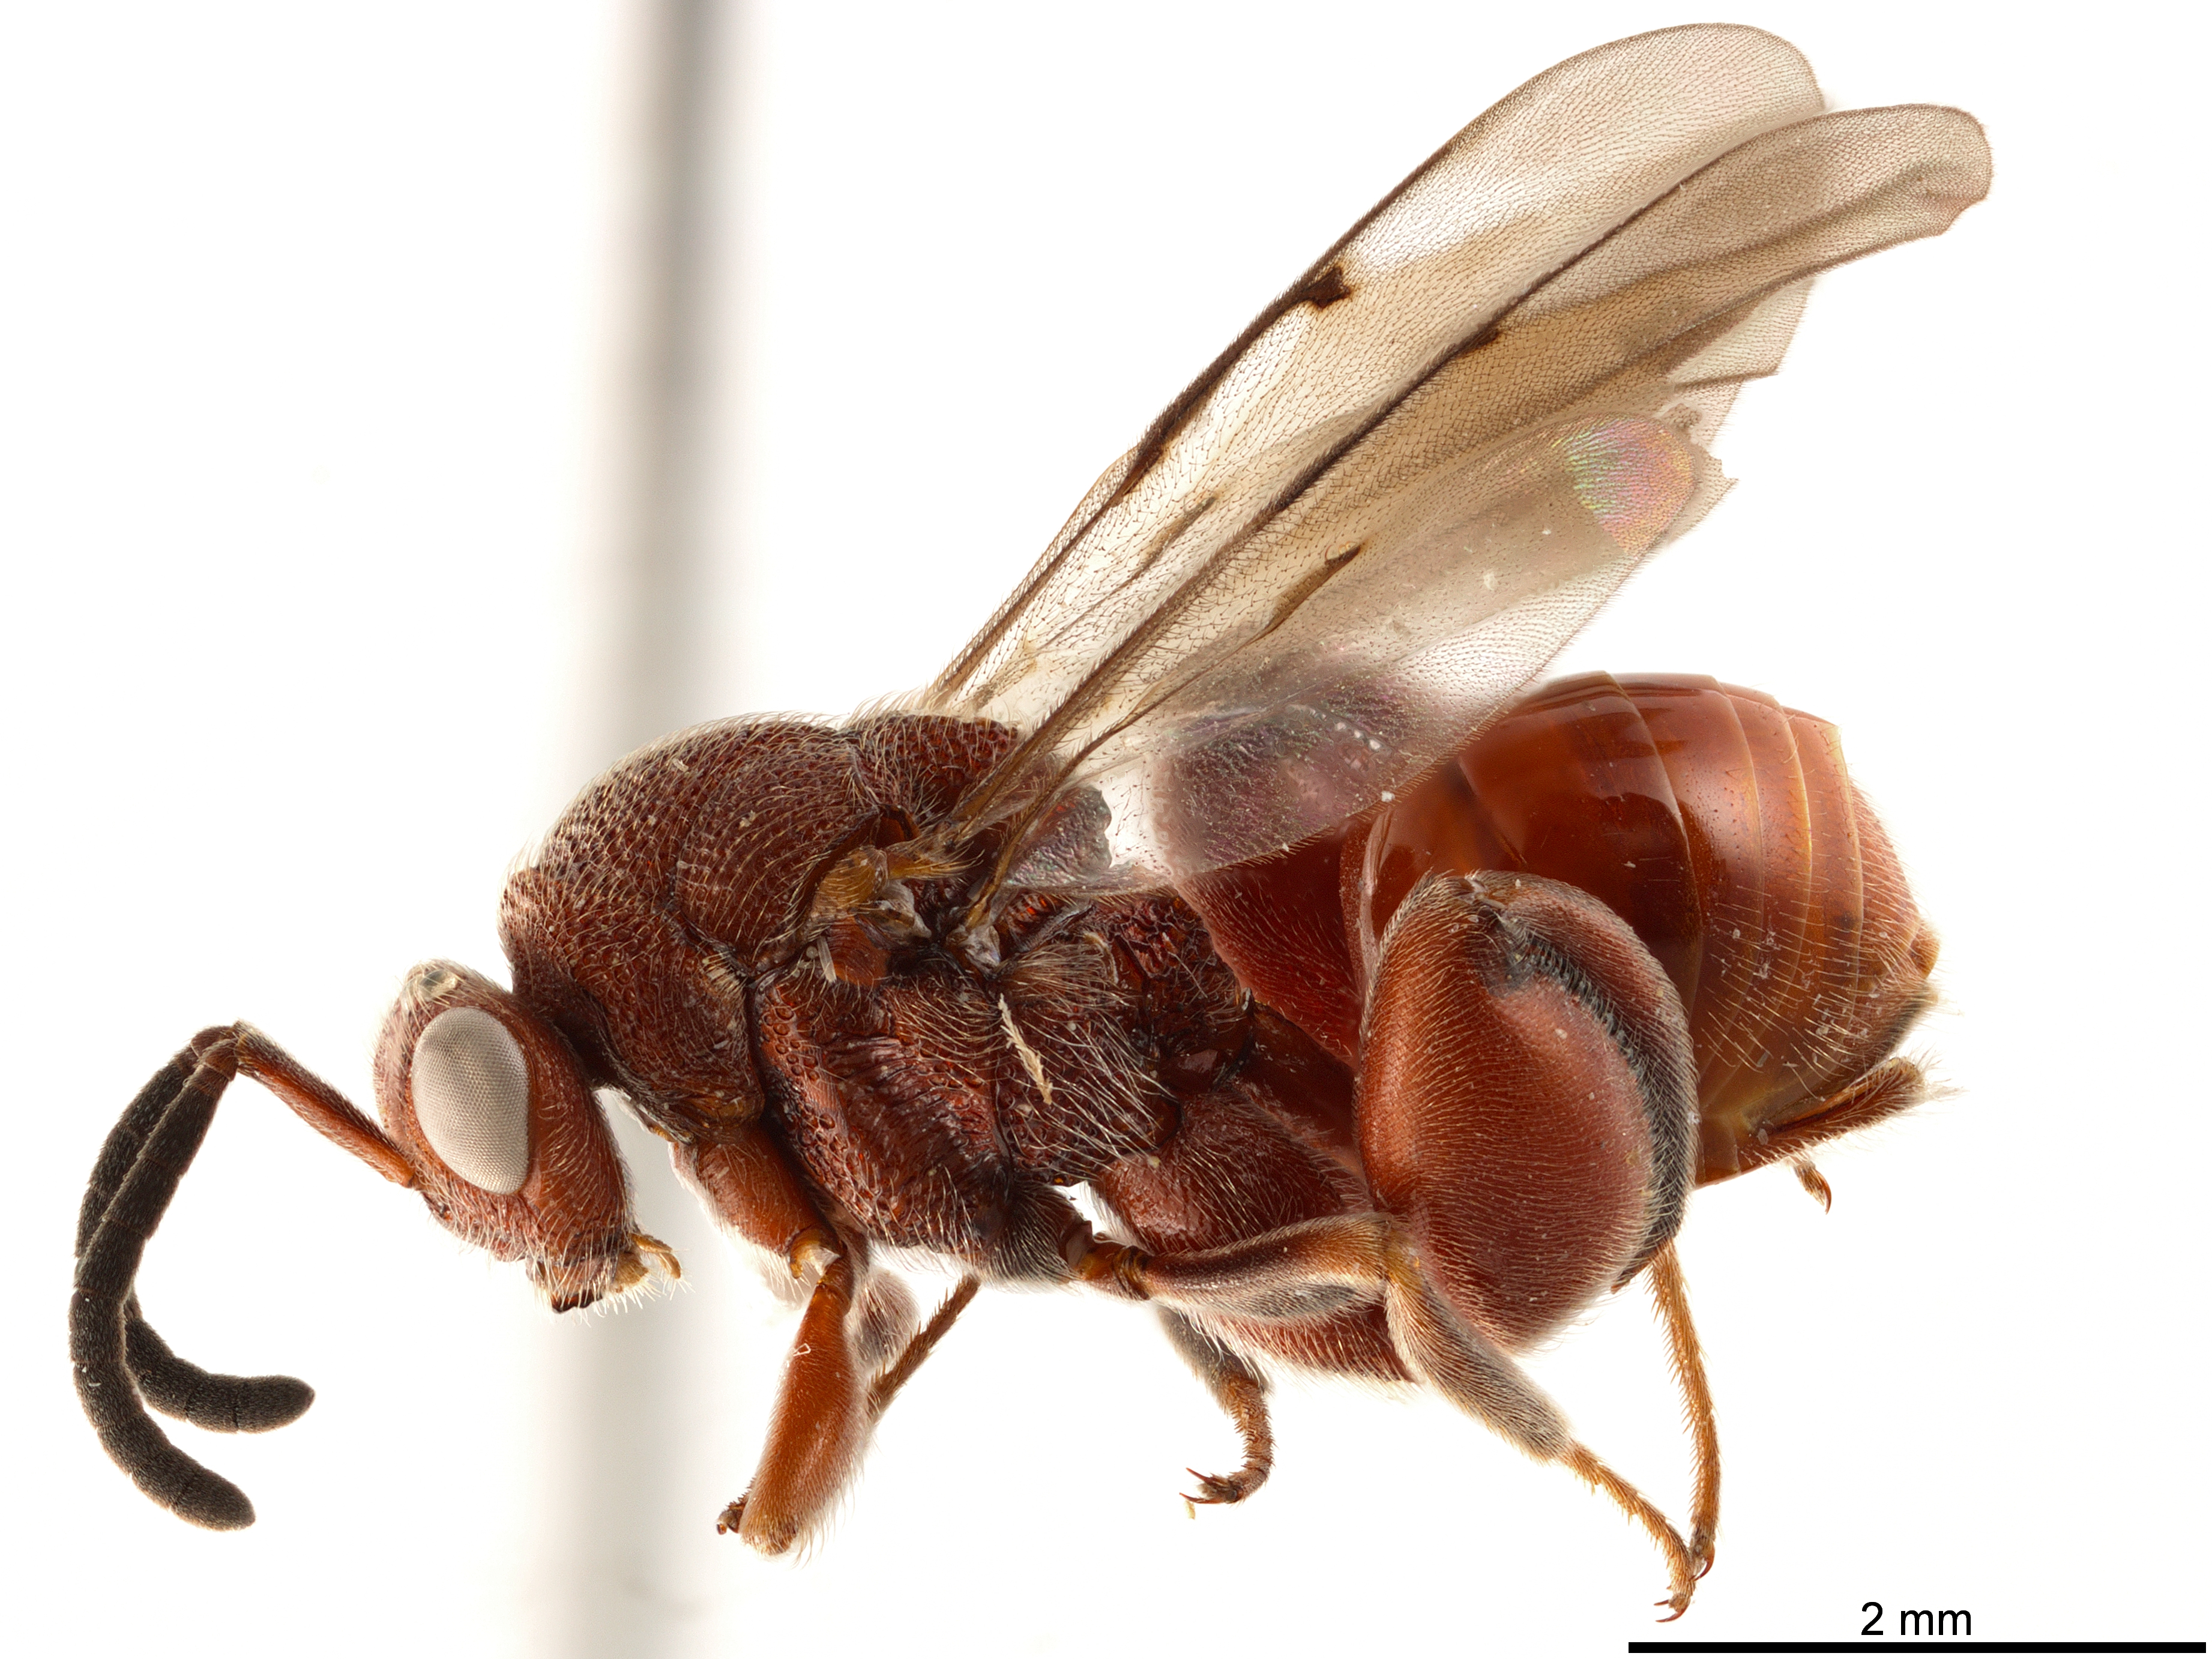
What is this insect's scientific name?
Chalcis barbara
